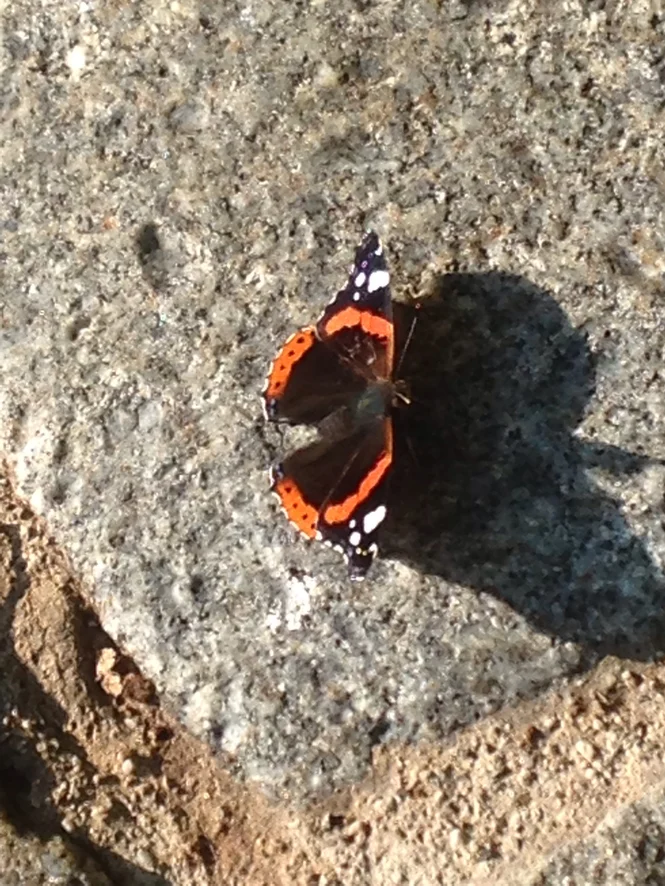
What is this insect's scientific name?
Vanessa atalanta
